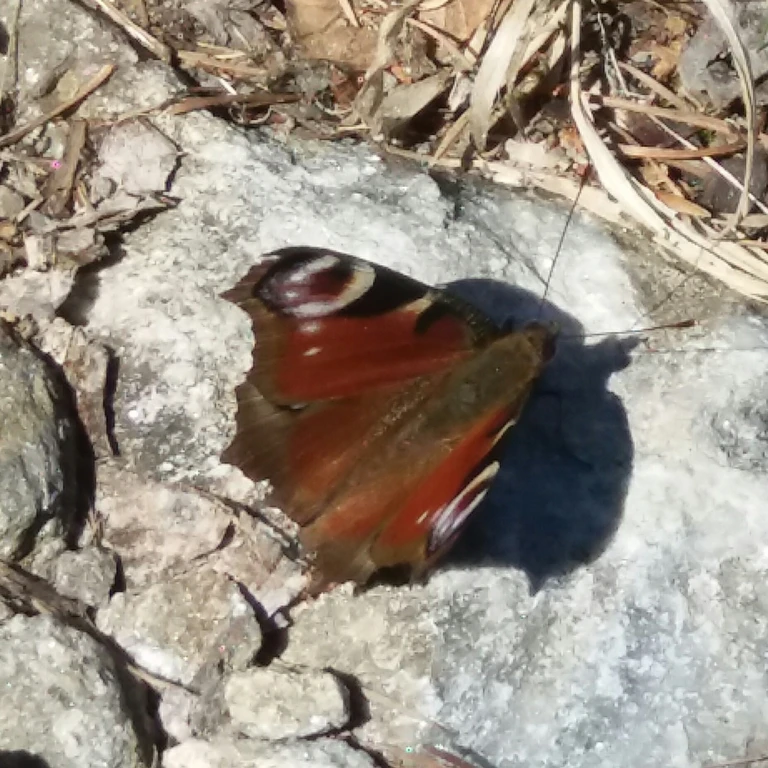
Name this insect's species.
Aglais io
